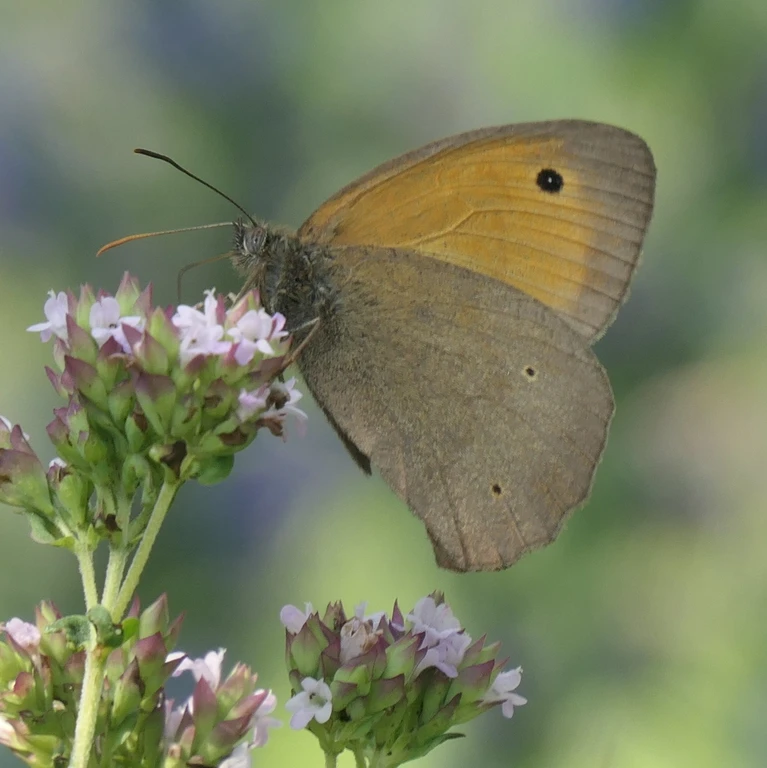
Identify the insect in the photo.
Maniola jurtina
